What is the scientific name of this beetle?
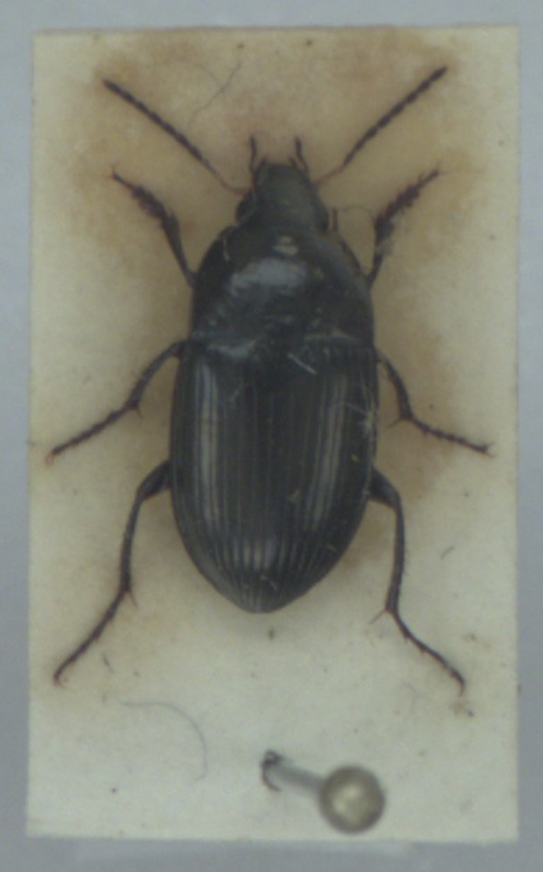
Amara ovata
